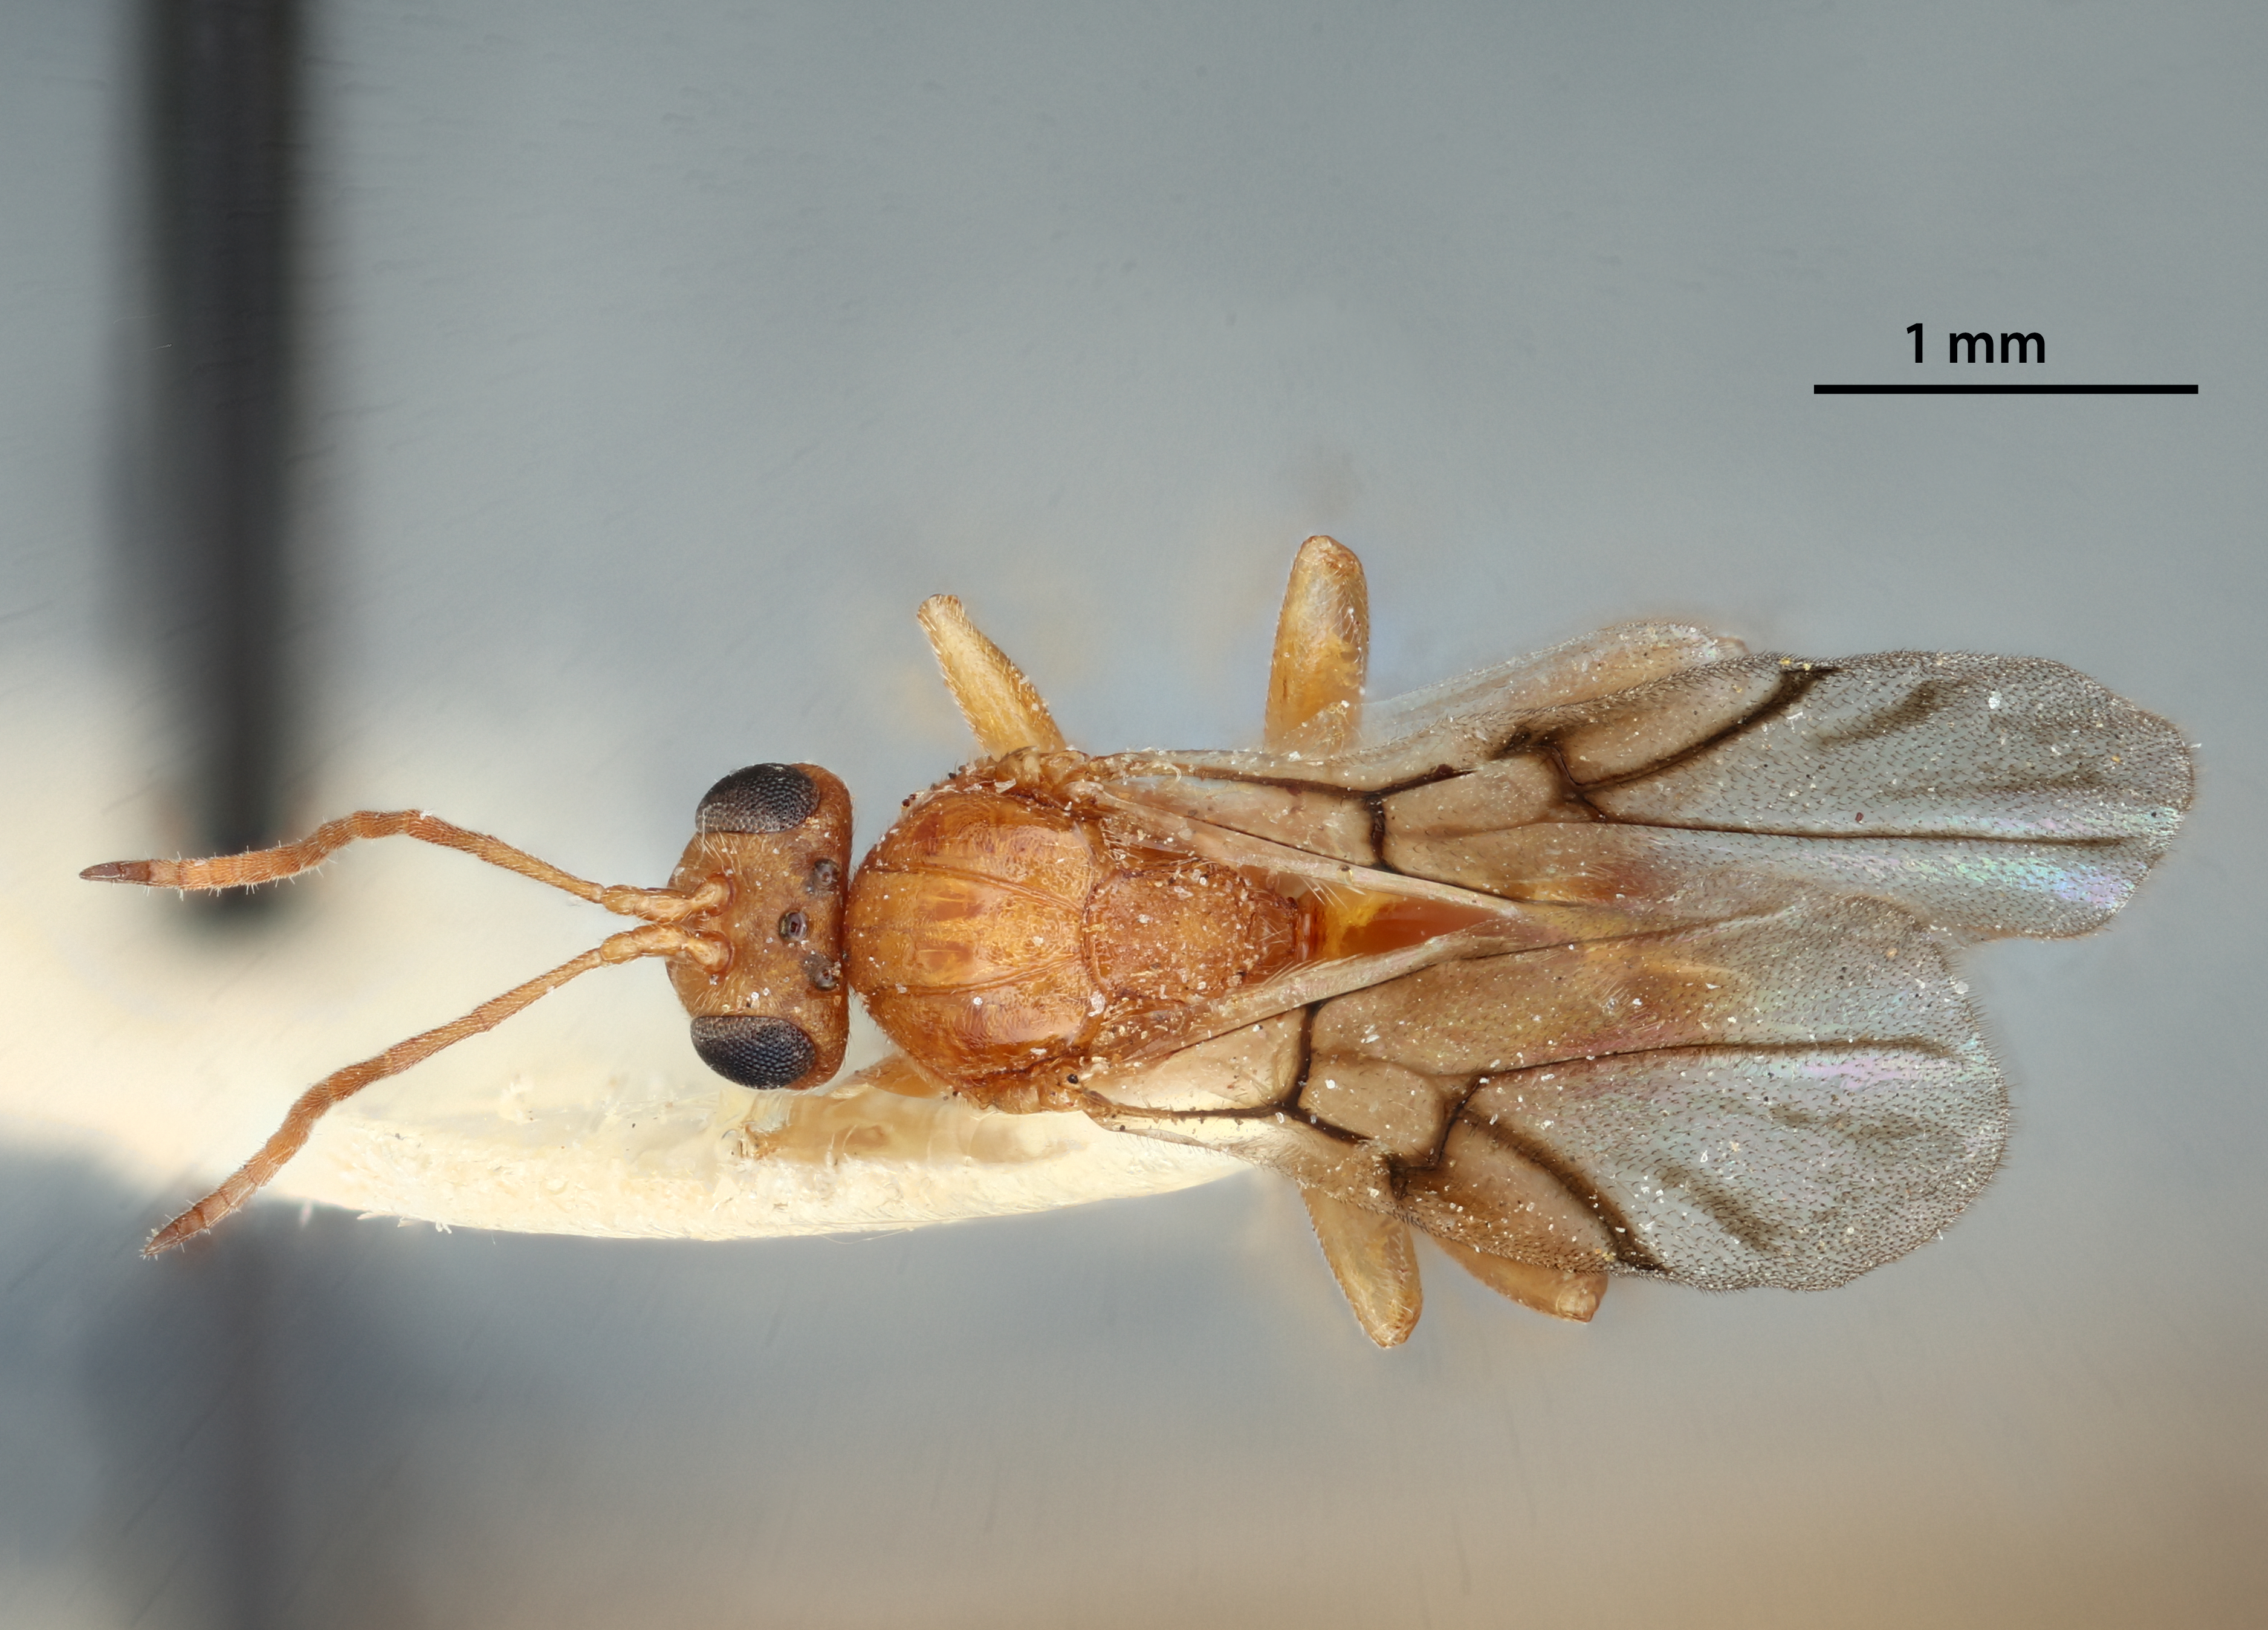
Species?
Antron madera
